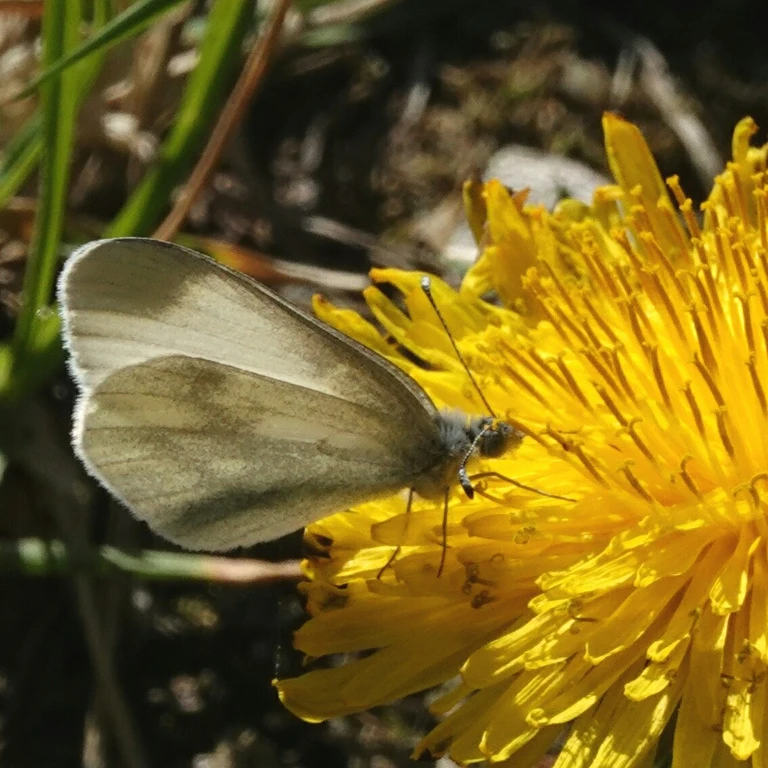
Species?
Leptidea sinapis/juvernica
